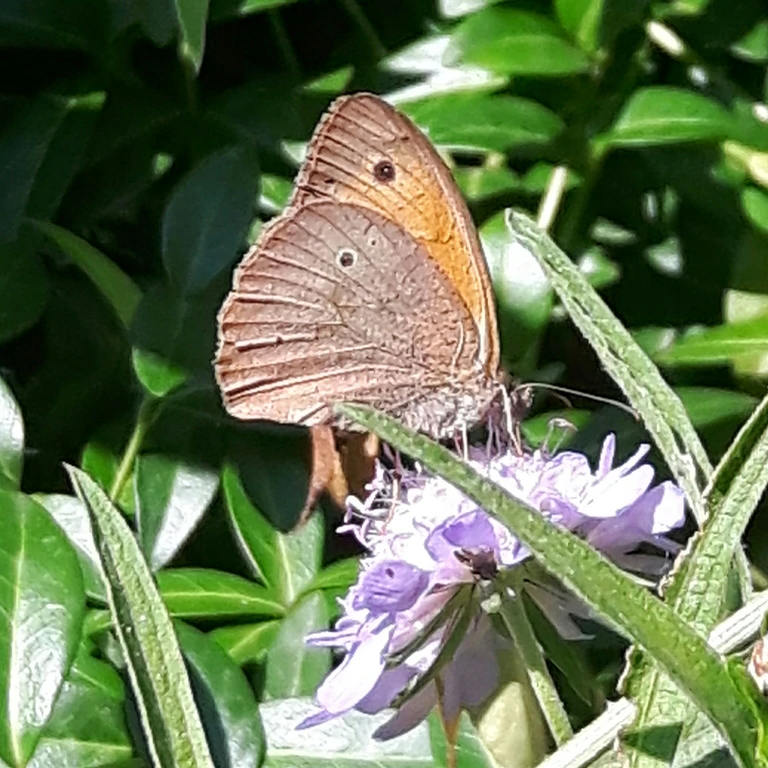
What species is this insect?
Maniola jurtina
